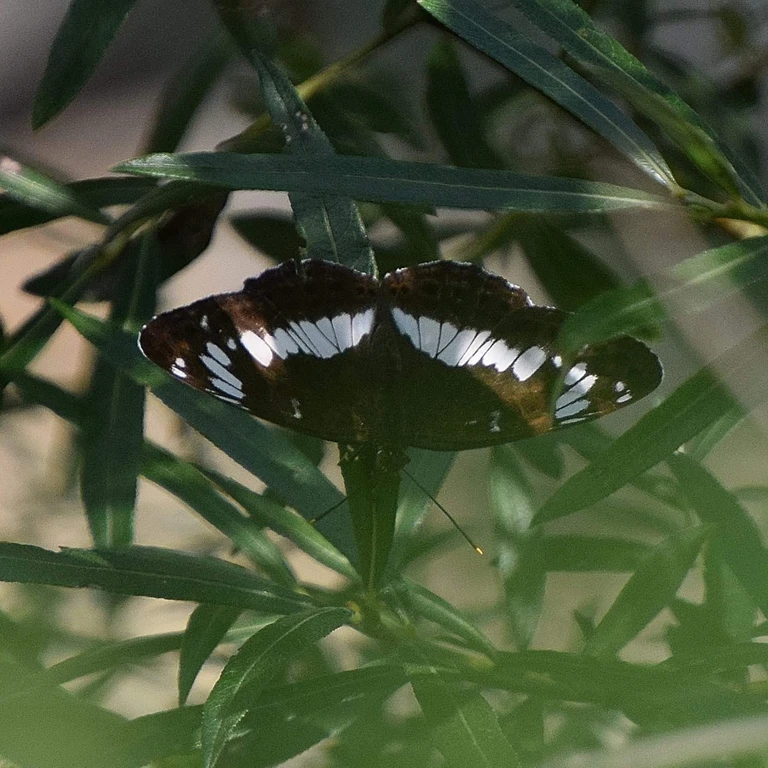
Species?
Limenitis camilla (also Ladoga camilla)
